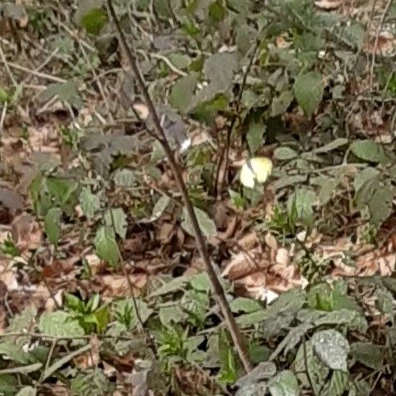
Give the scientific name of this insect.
Gonepteryx rhamni
